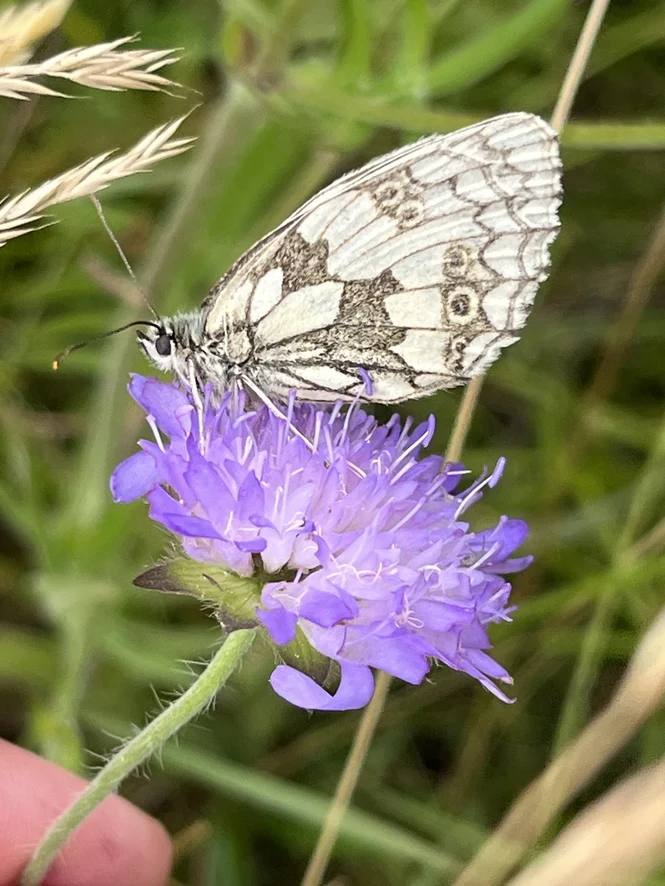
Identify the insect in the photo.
Melanargia galathea
